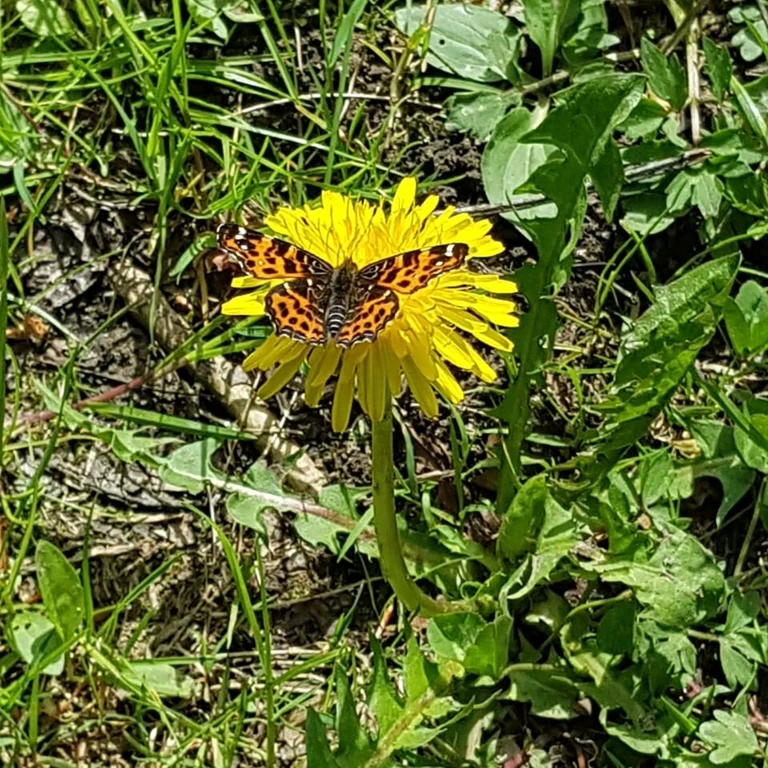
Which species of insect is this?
Araschnia levana
